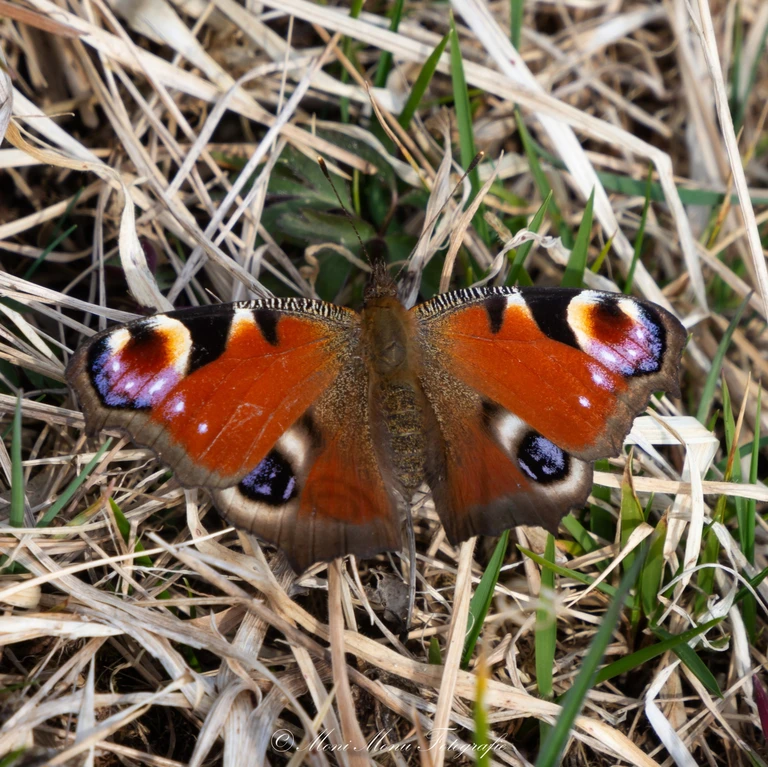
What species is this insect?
Aglais io
